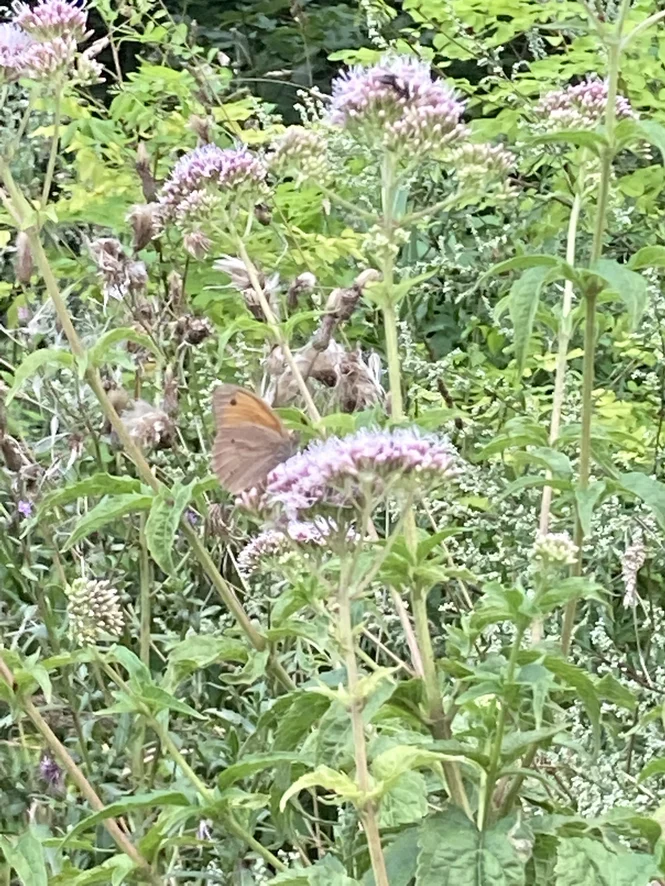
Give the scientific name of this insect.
Maniola jurtina
